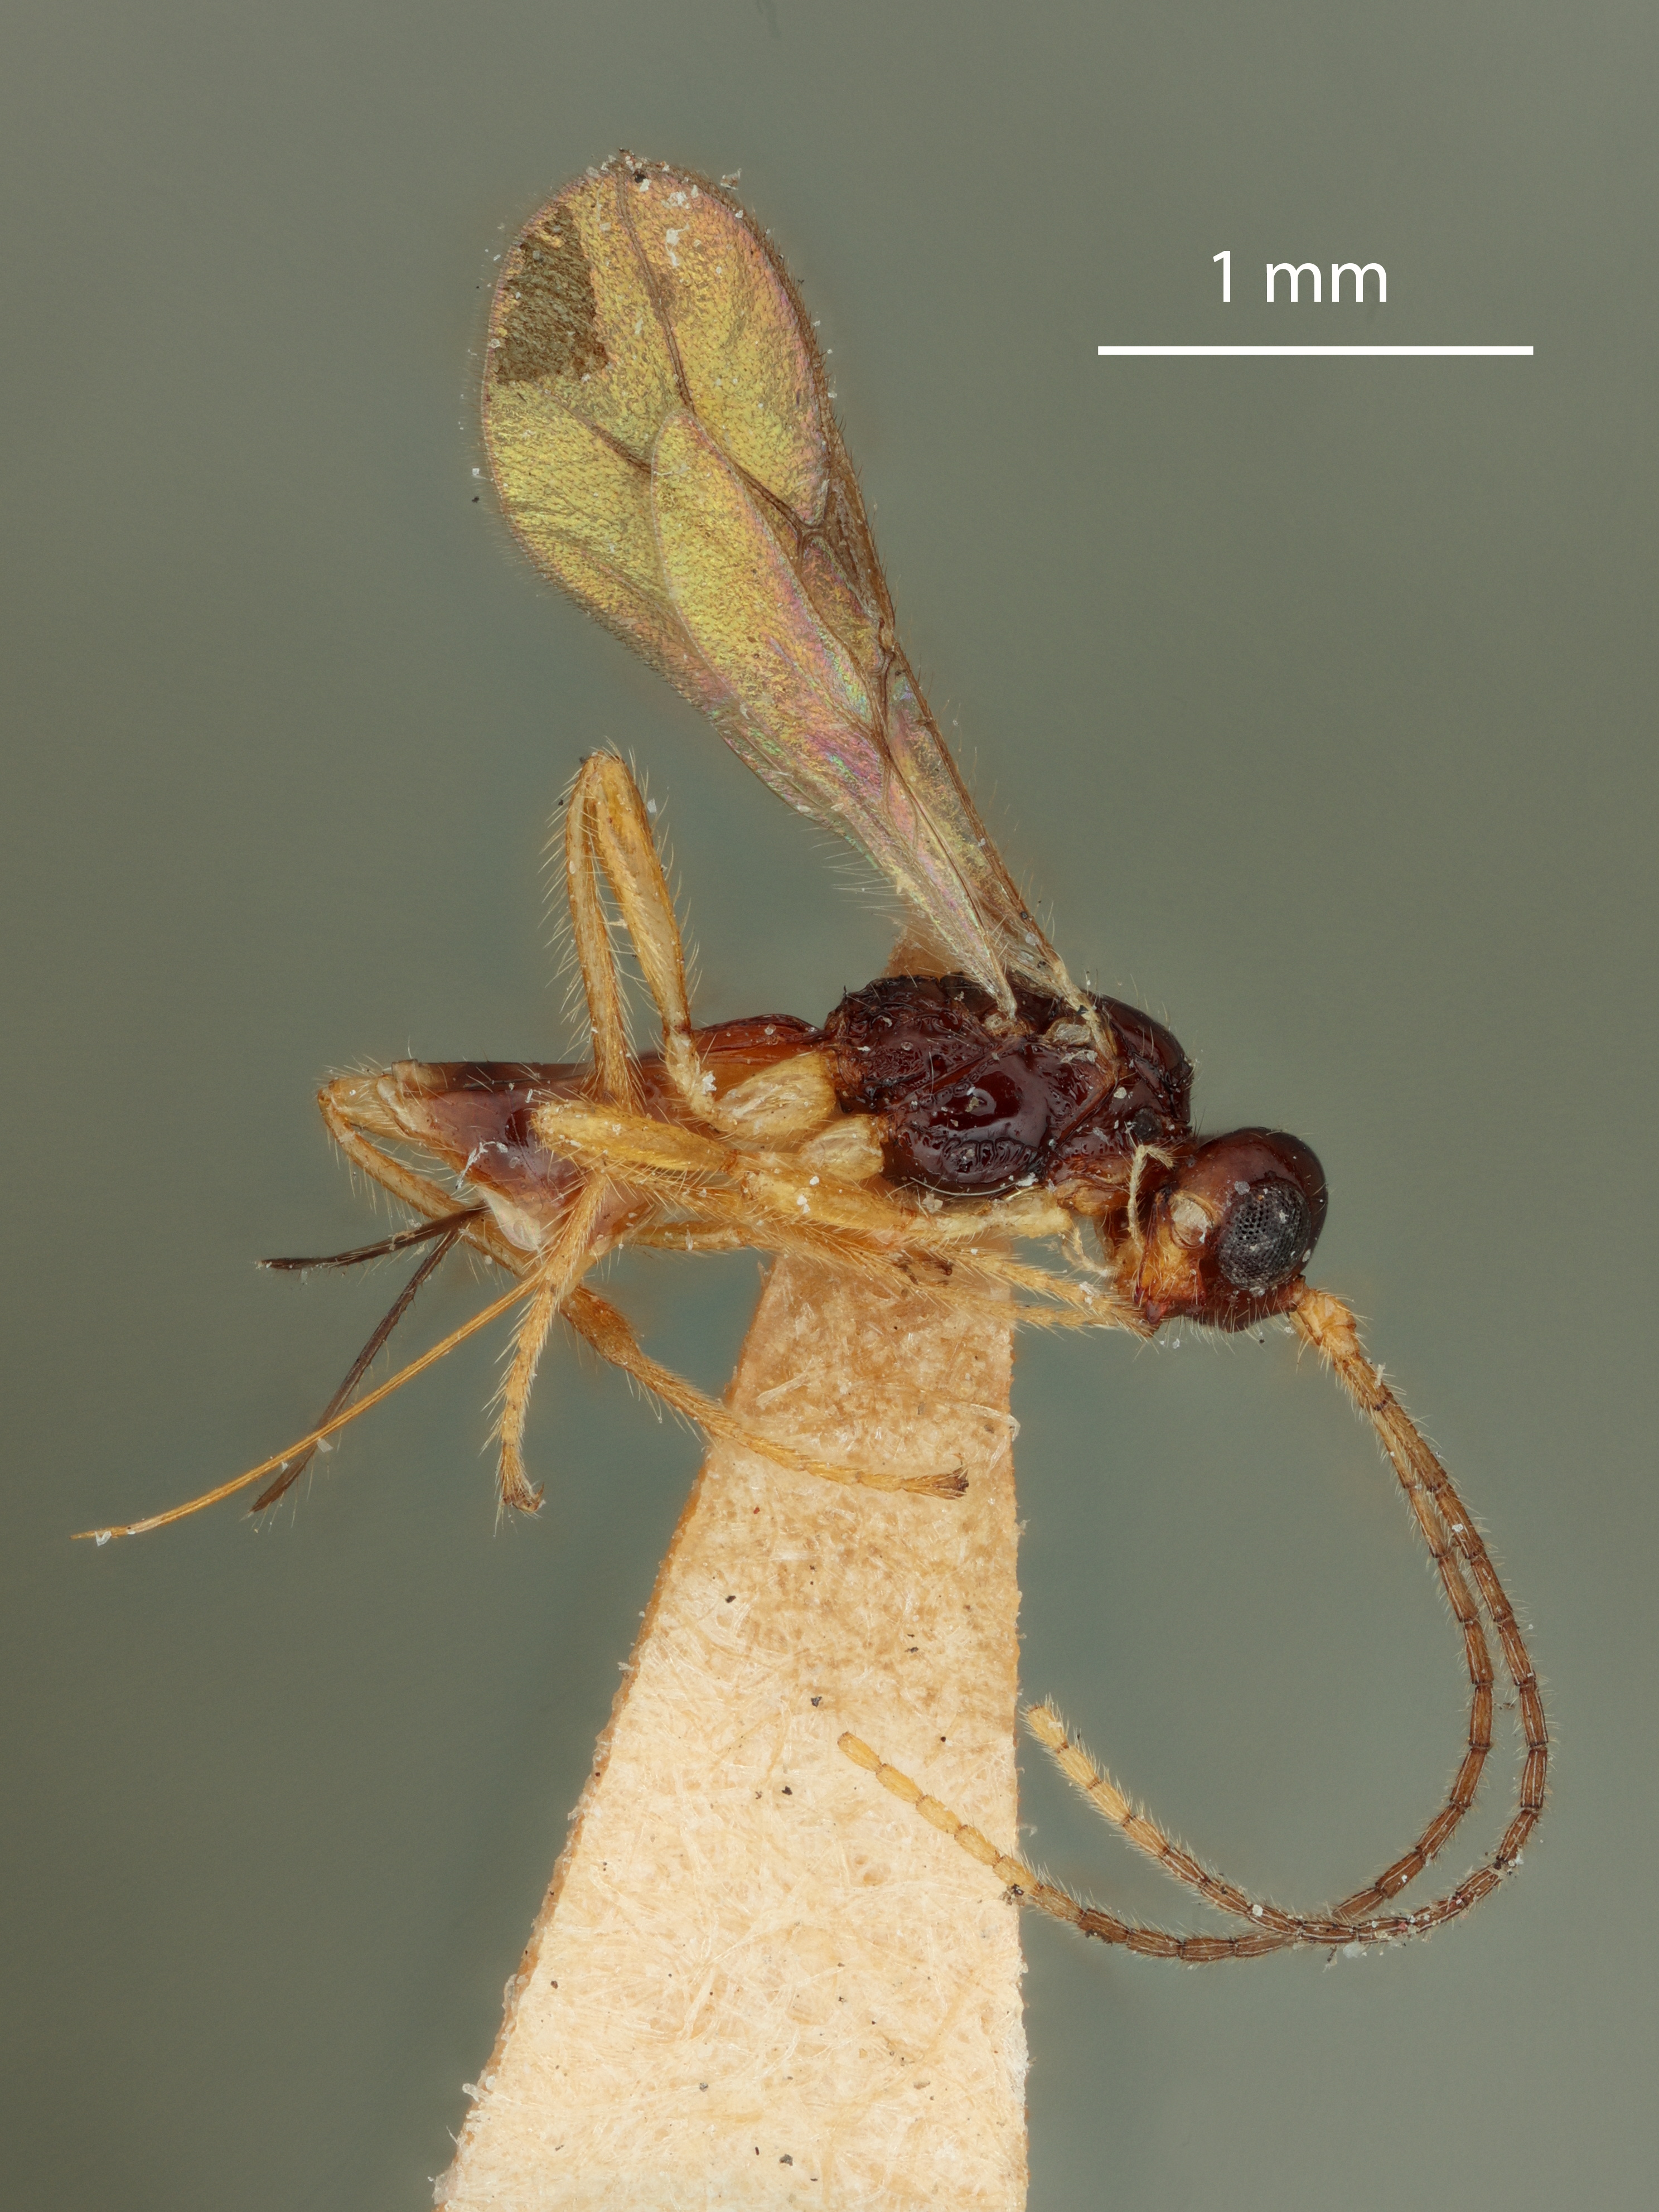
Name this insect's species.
Phaenocarpa disjuncta
